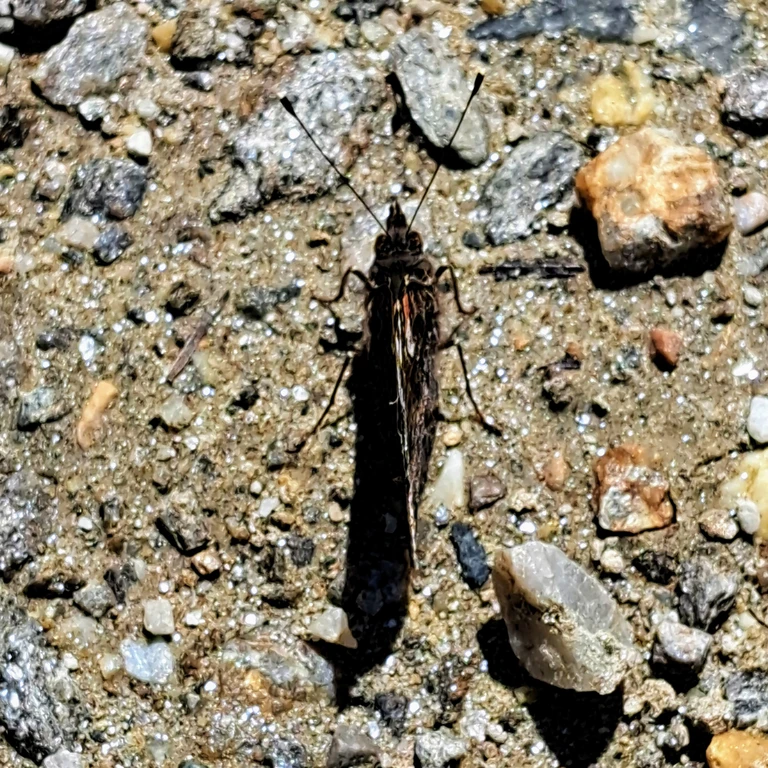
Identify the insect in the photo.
Vanessa atalanta
